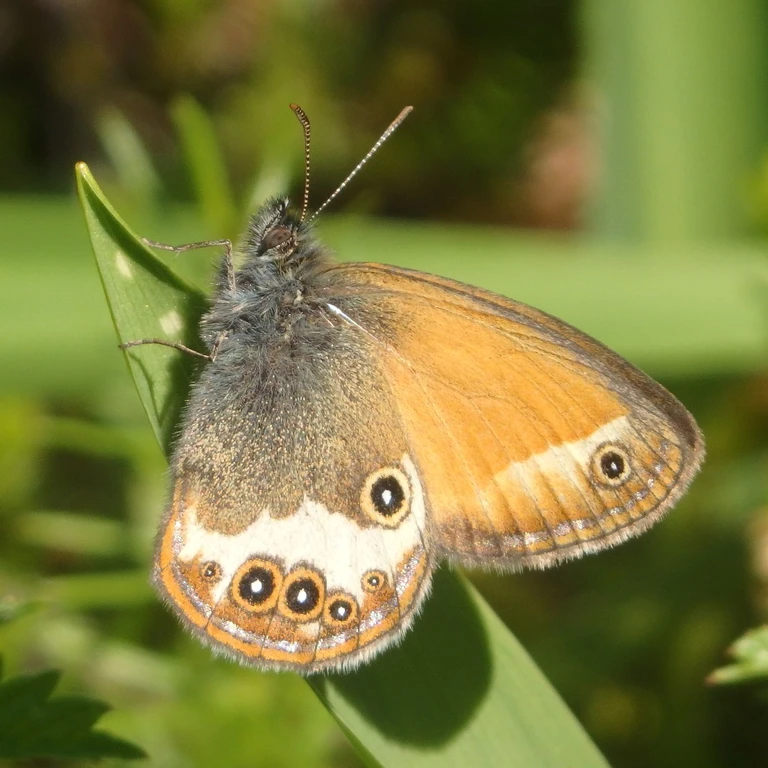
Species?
Coenonympha arcania
